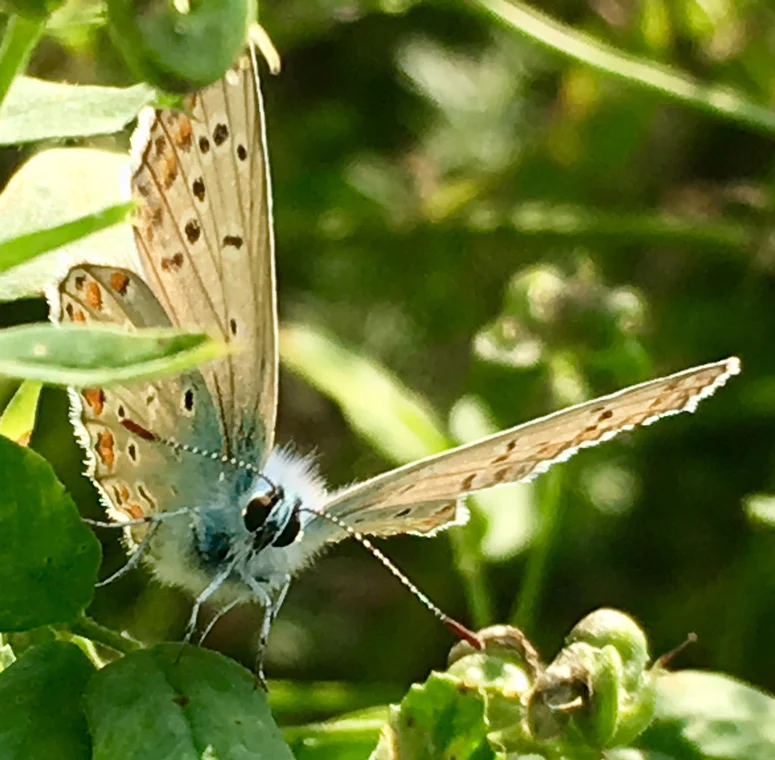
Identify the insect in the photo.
Polyommatus icarus
